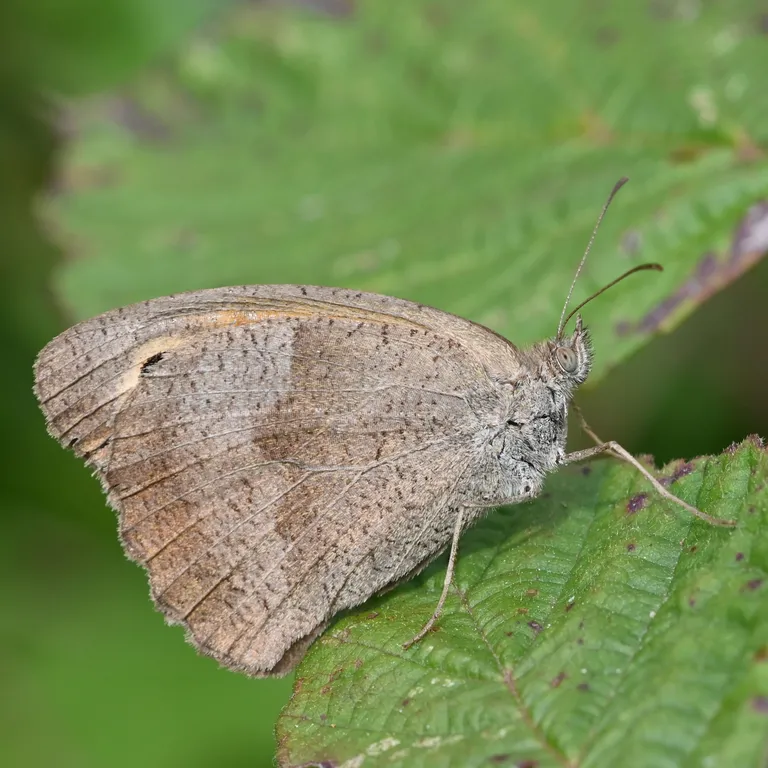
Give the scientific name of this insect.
Maniola jurtina
